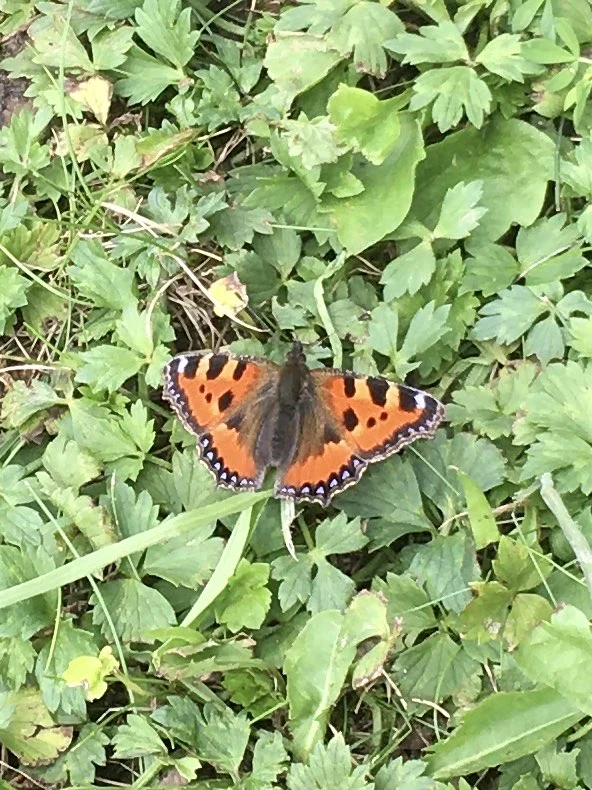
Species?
Aglais urticae
